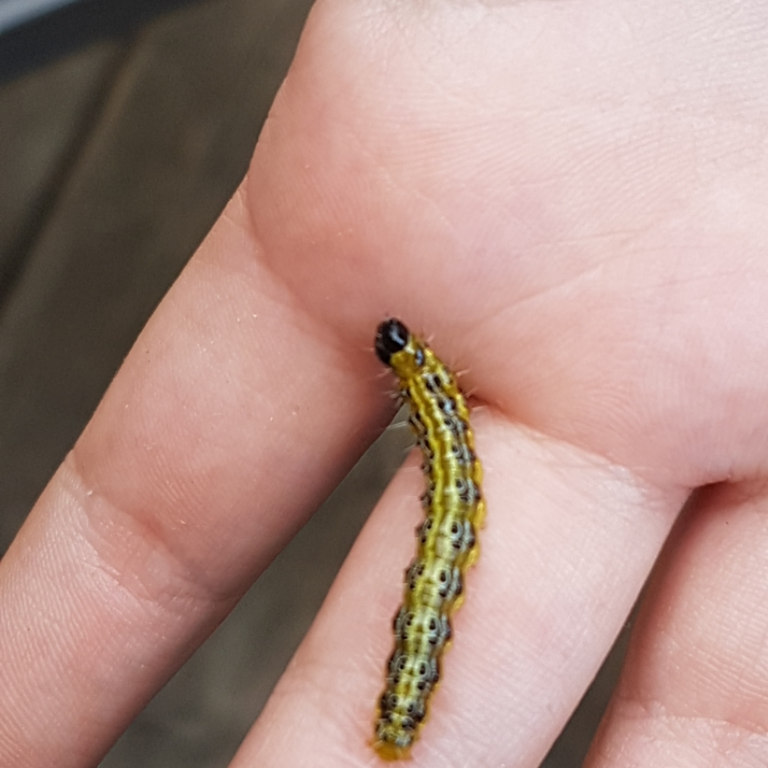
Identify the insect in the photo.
Cydalima perspectalis
